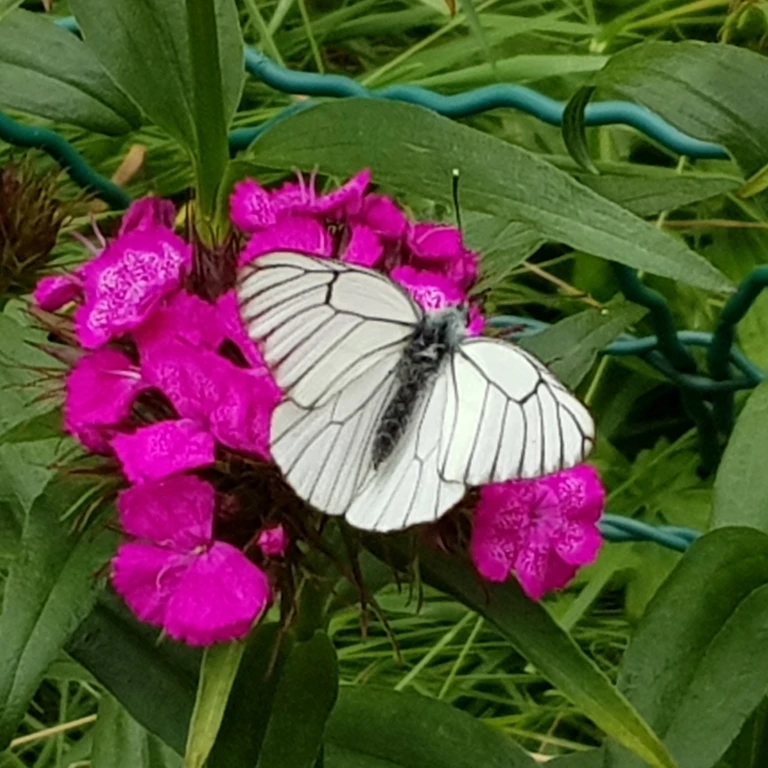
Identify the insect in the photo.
Aporia crataegi
